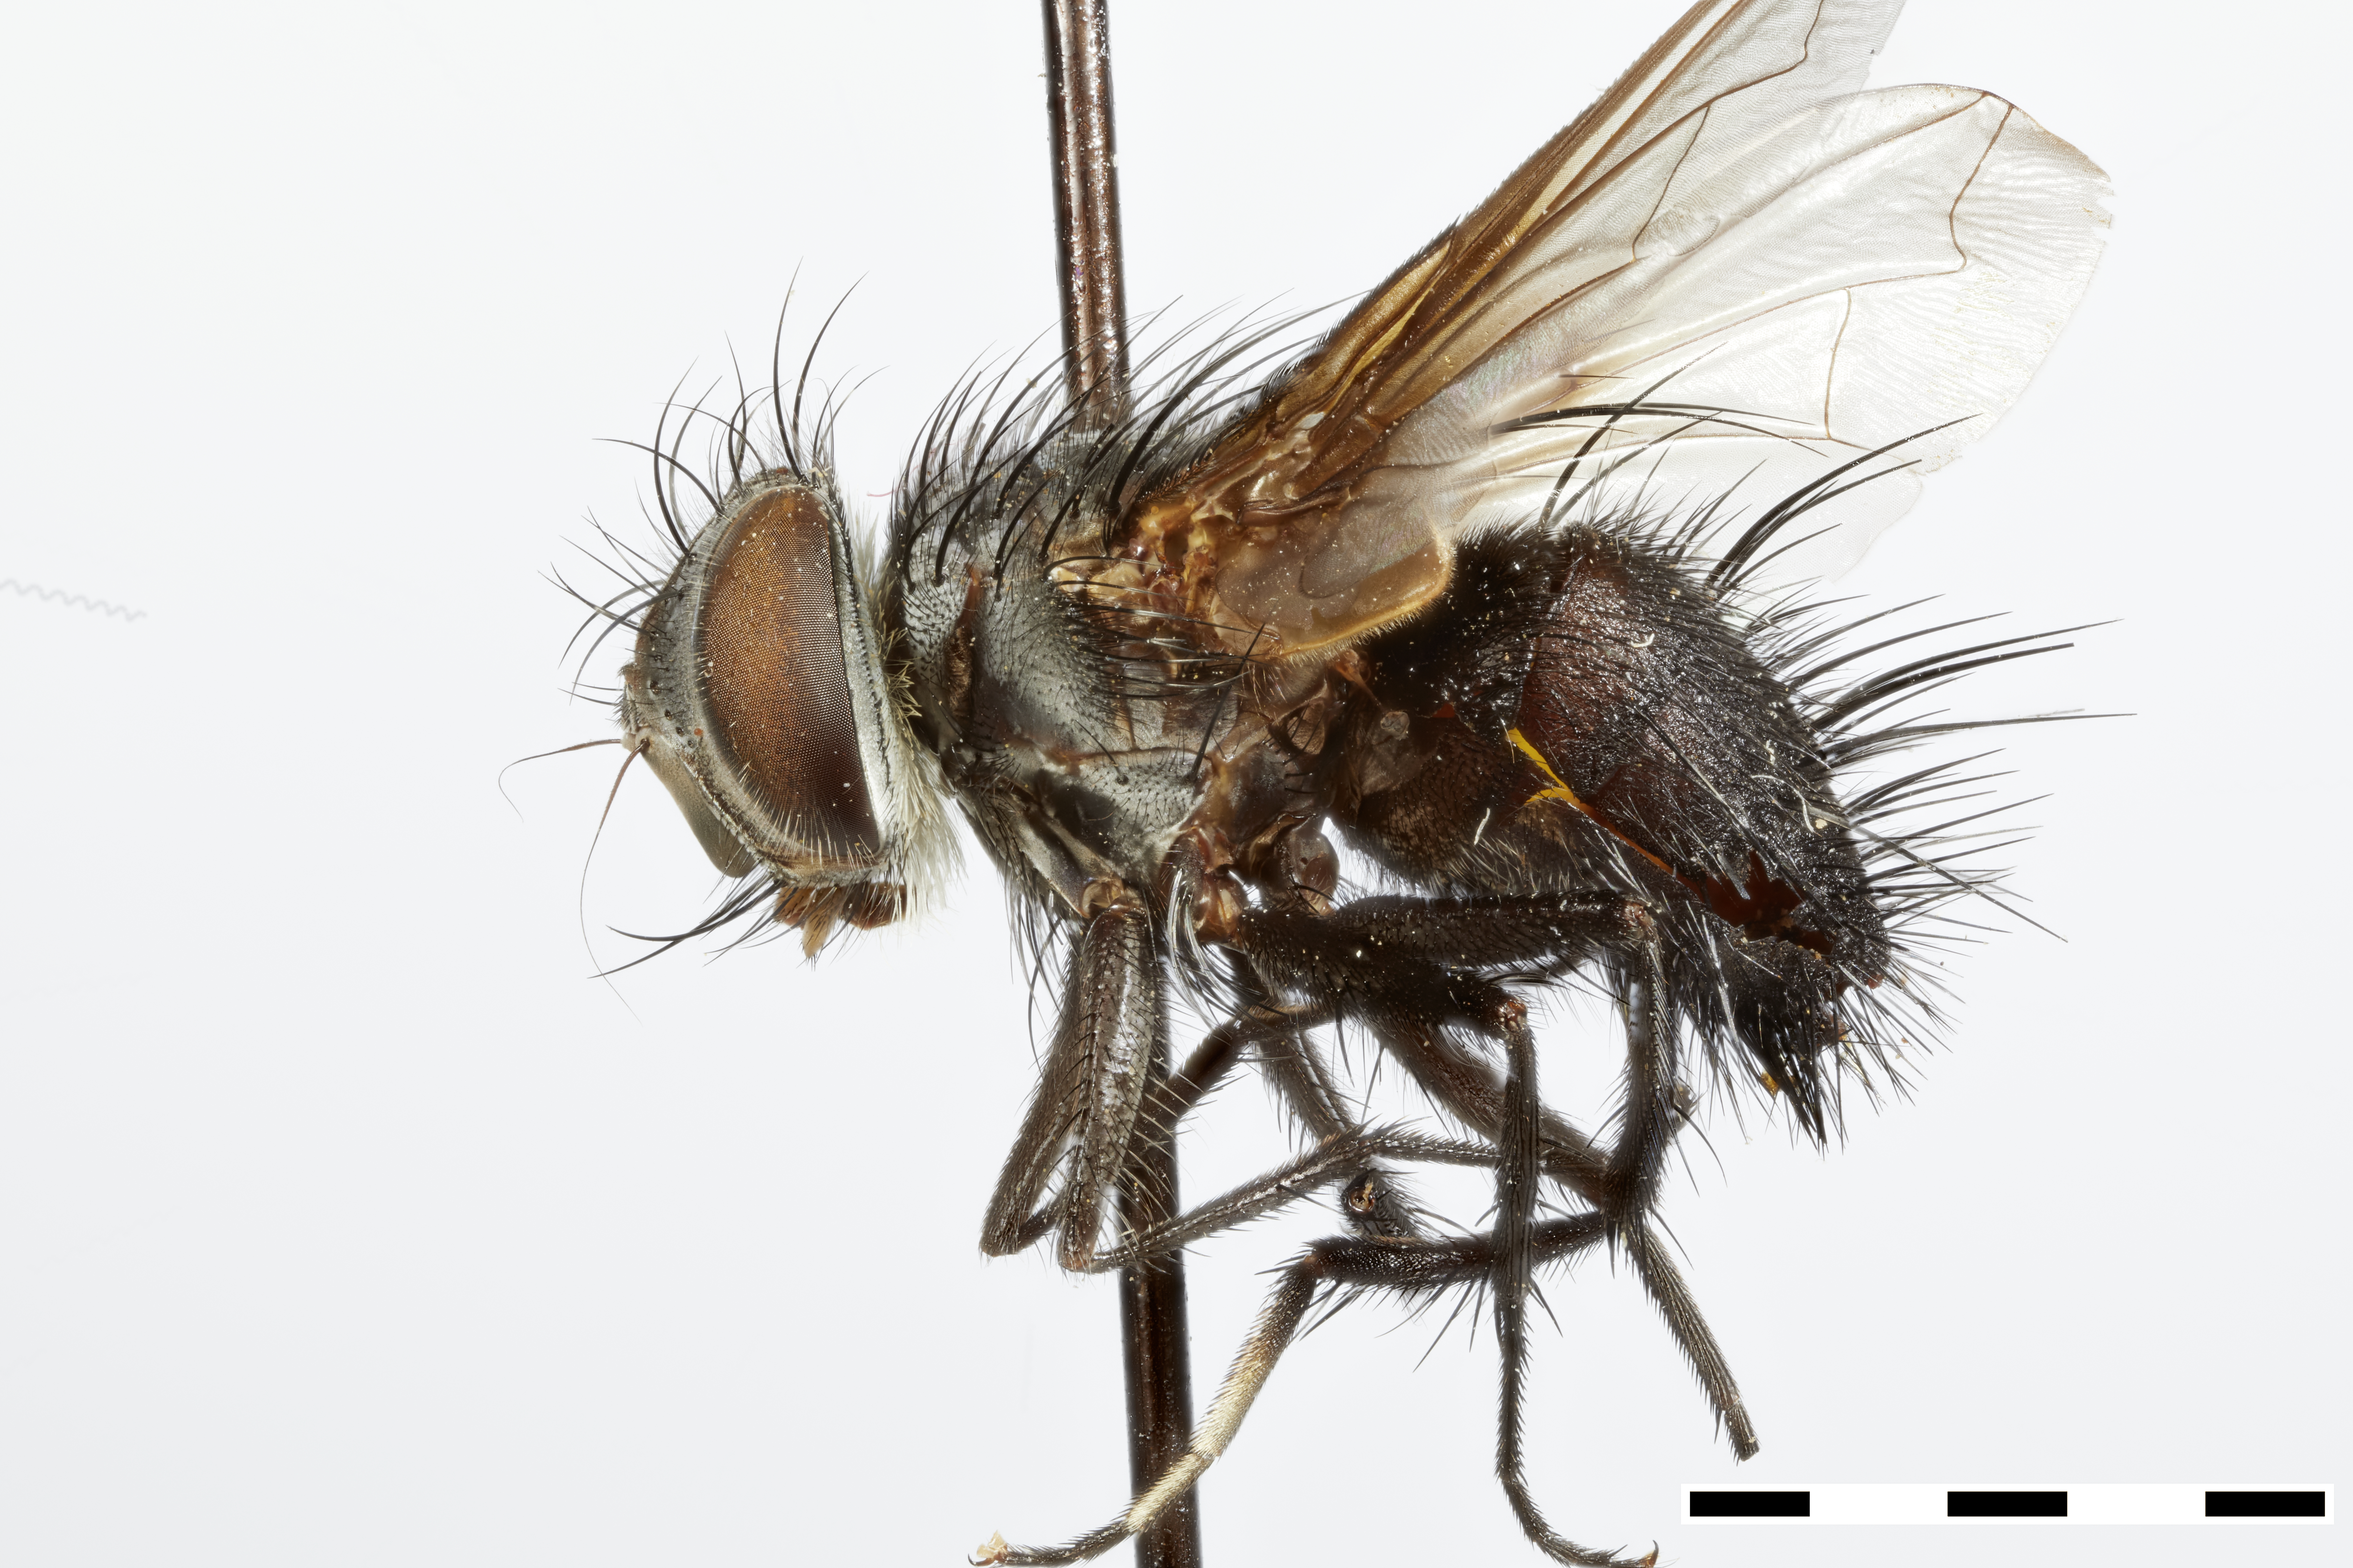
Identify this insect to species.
Chaetosisyrops montanus
